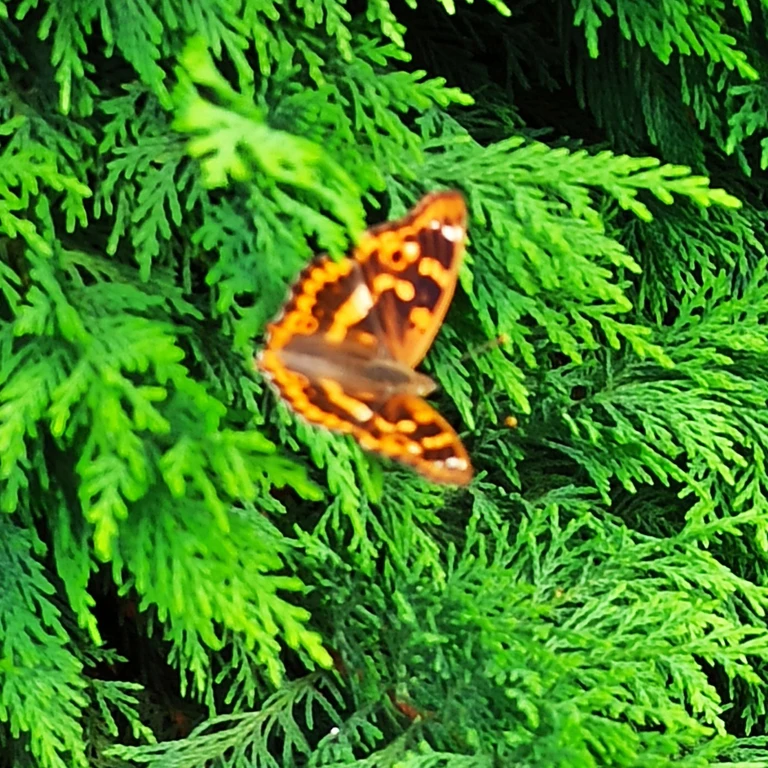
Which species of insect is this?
Apatura ilia
